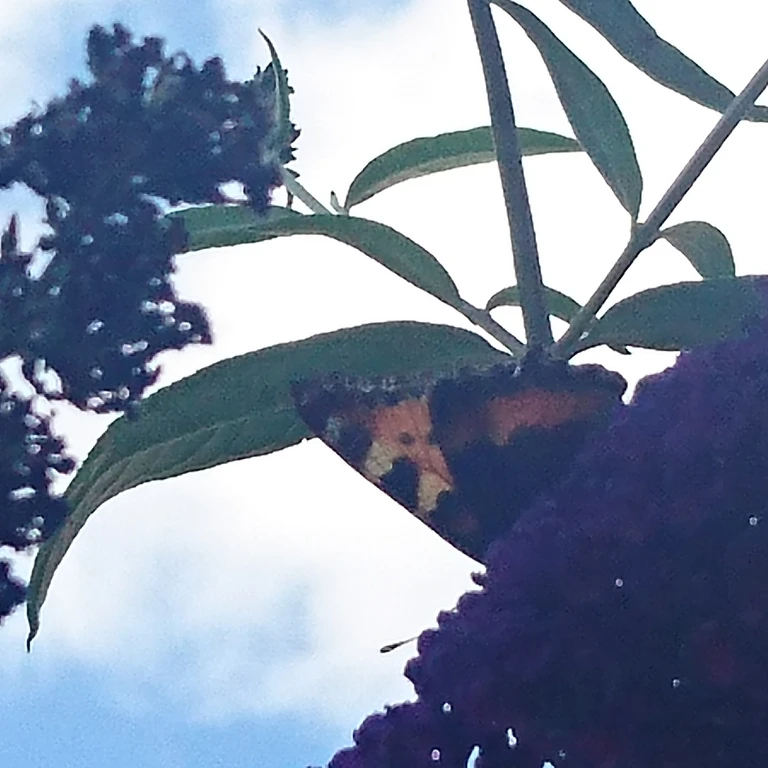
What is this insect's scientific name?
Aglais urticae
